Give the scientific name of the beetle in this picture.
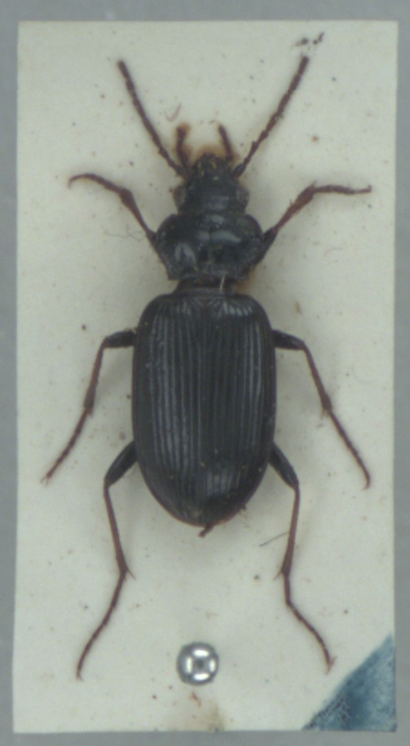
Nebria salina
